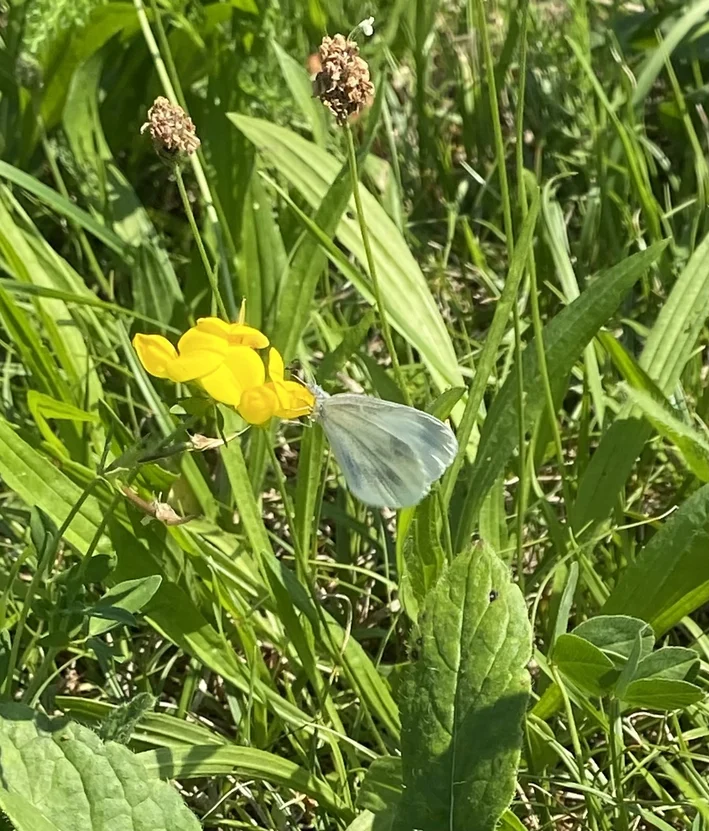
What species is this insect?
Leptidea sinapis/juvernica
